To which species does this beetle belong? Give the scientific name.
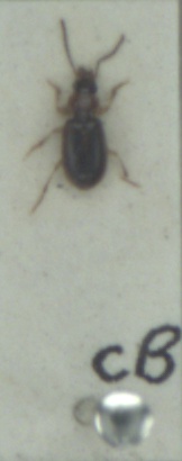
Acupalpus dubius
